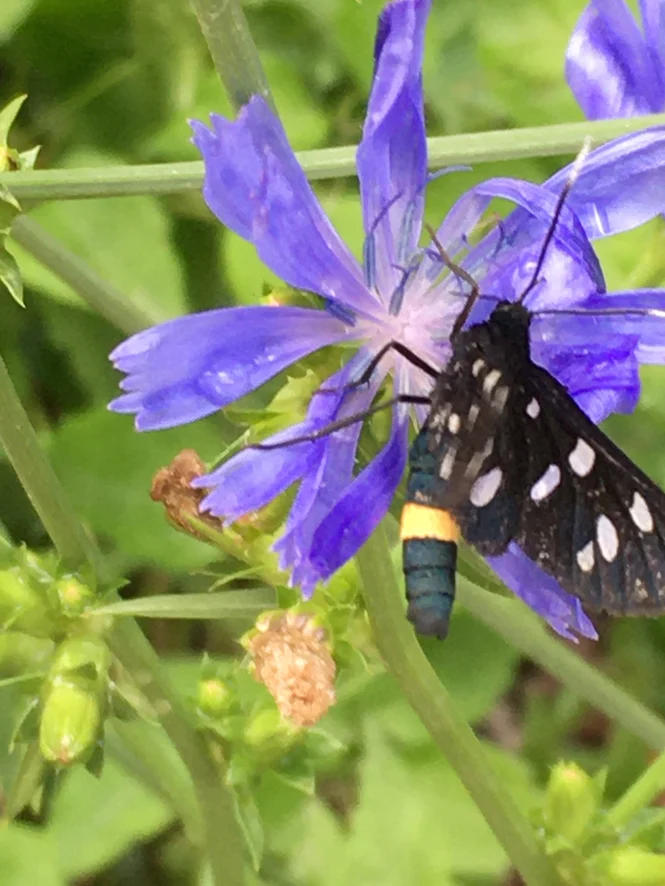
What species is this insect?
Amata phegea
